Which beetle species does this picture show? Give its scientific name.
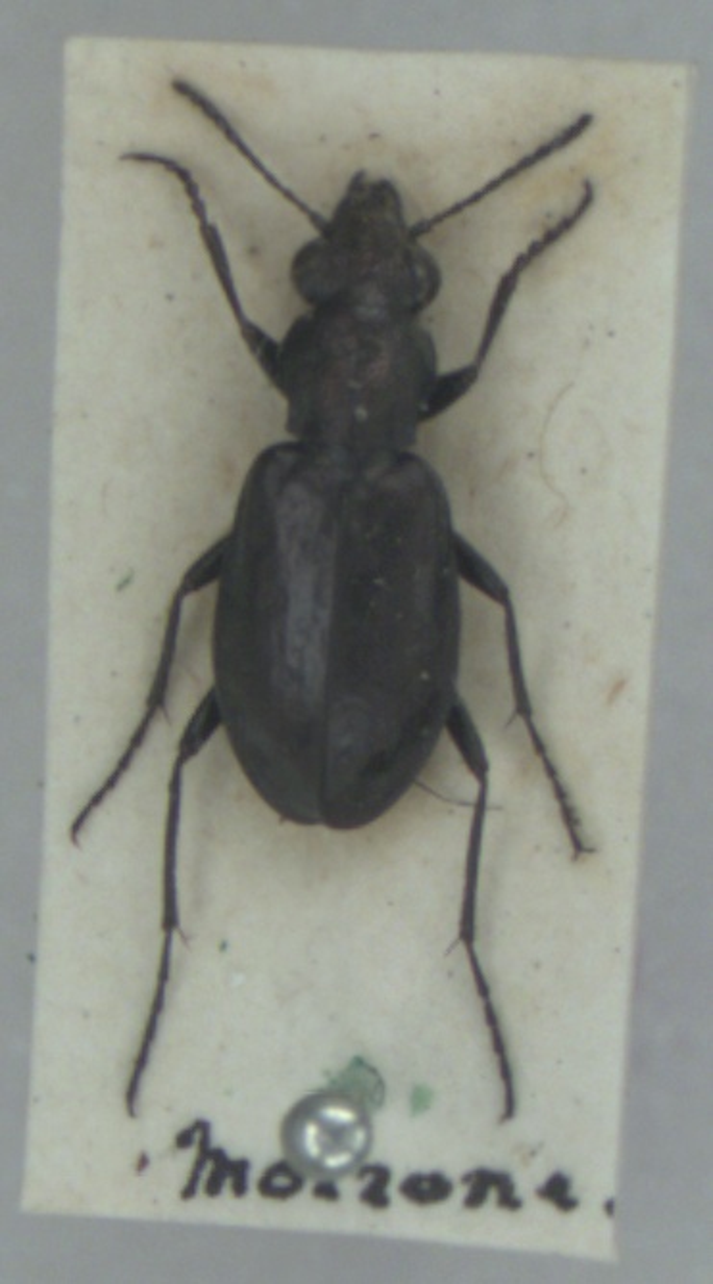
Elaphrus lapponicus
